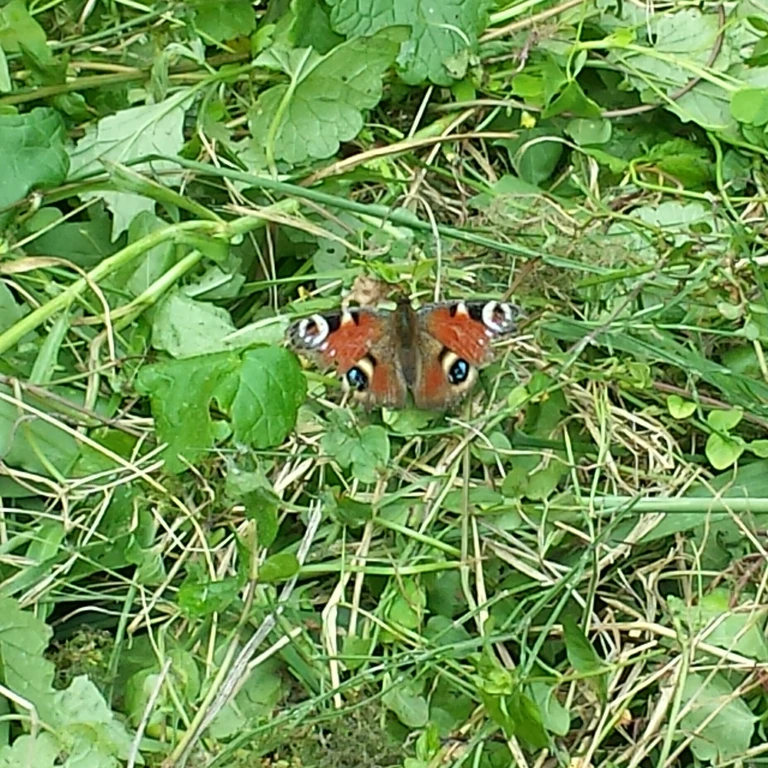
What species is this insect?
Aglais io
